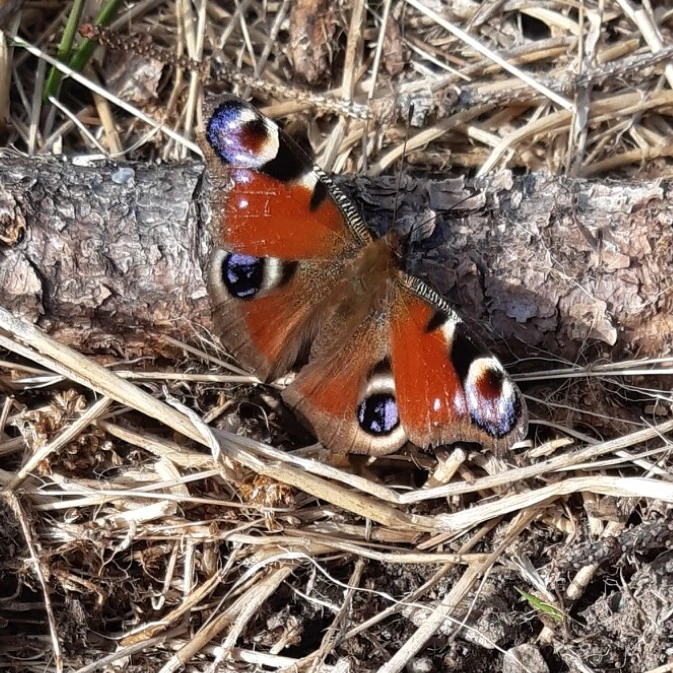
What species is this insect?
Aglais io
